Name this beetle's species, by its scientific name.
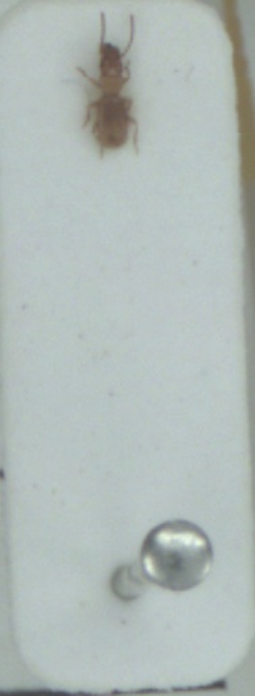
Aepus marinus
